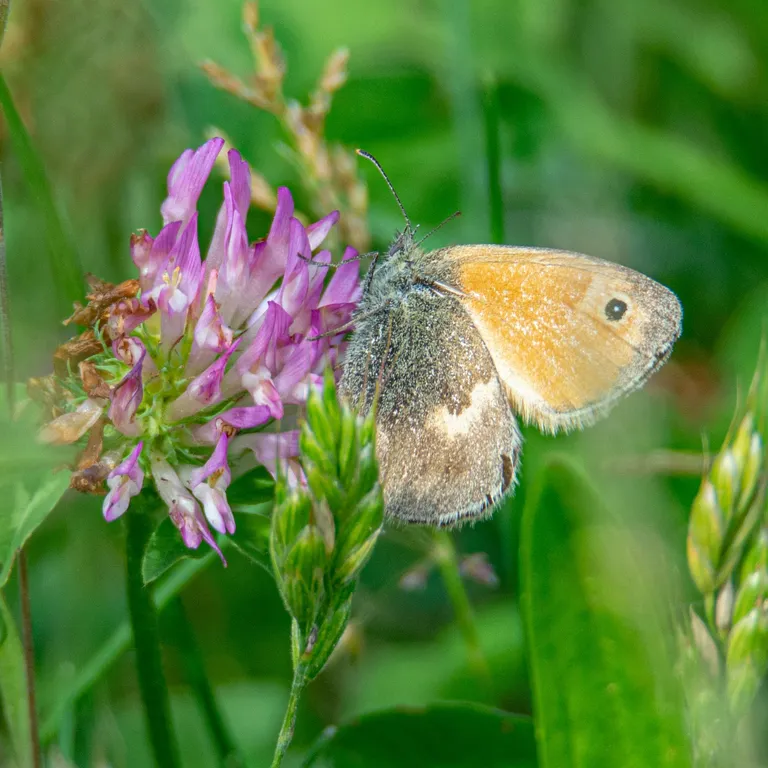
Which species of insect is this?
Coenonympha pamphilus
